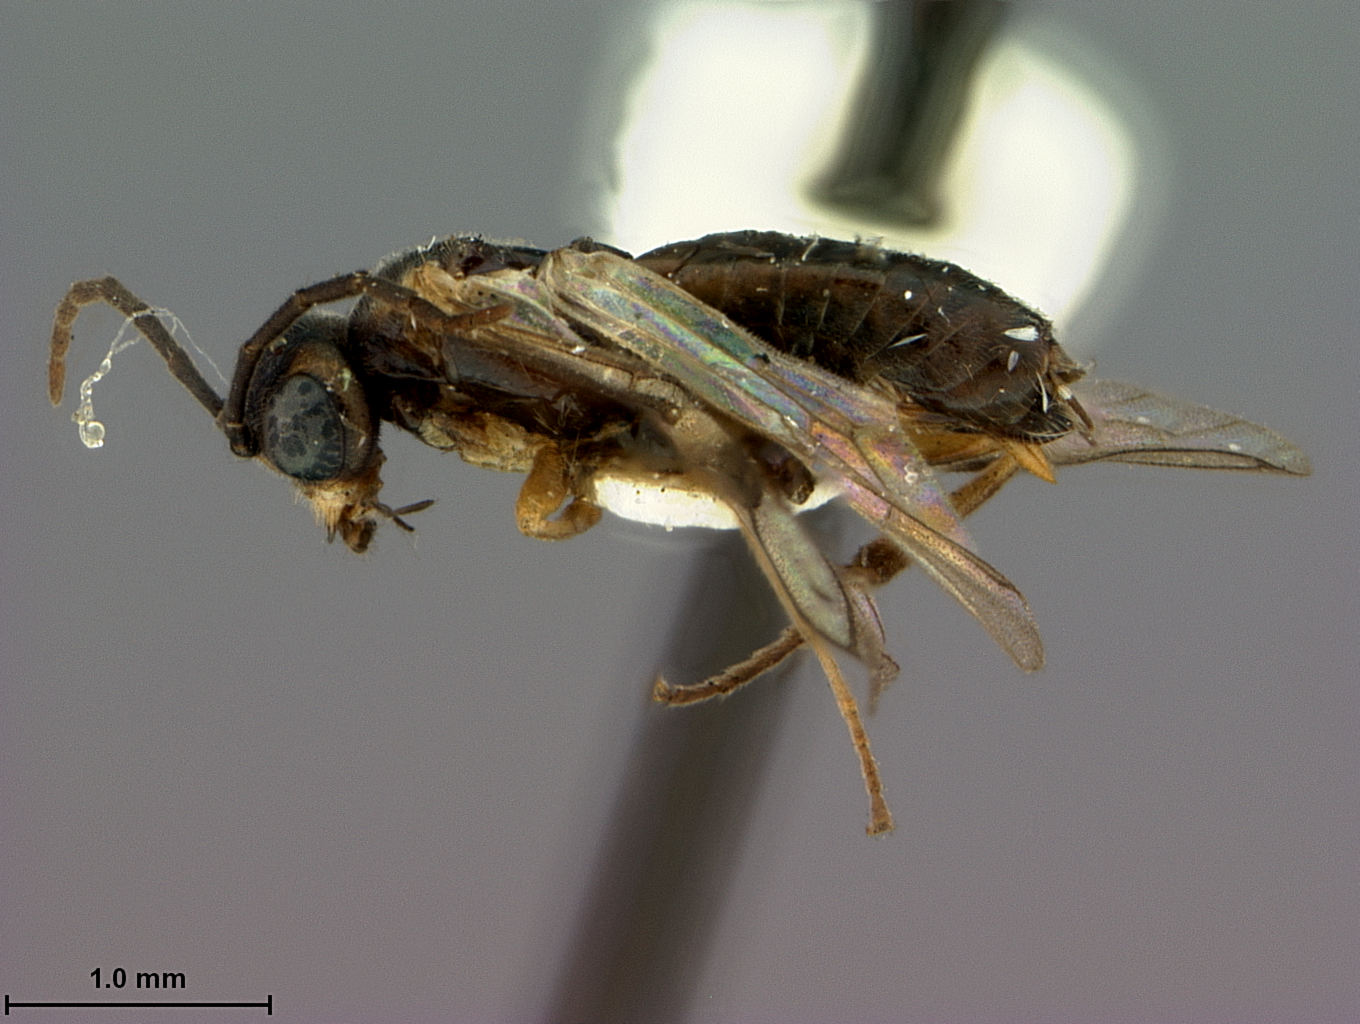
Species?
Euura nigrella
